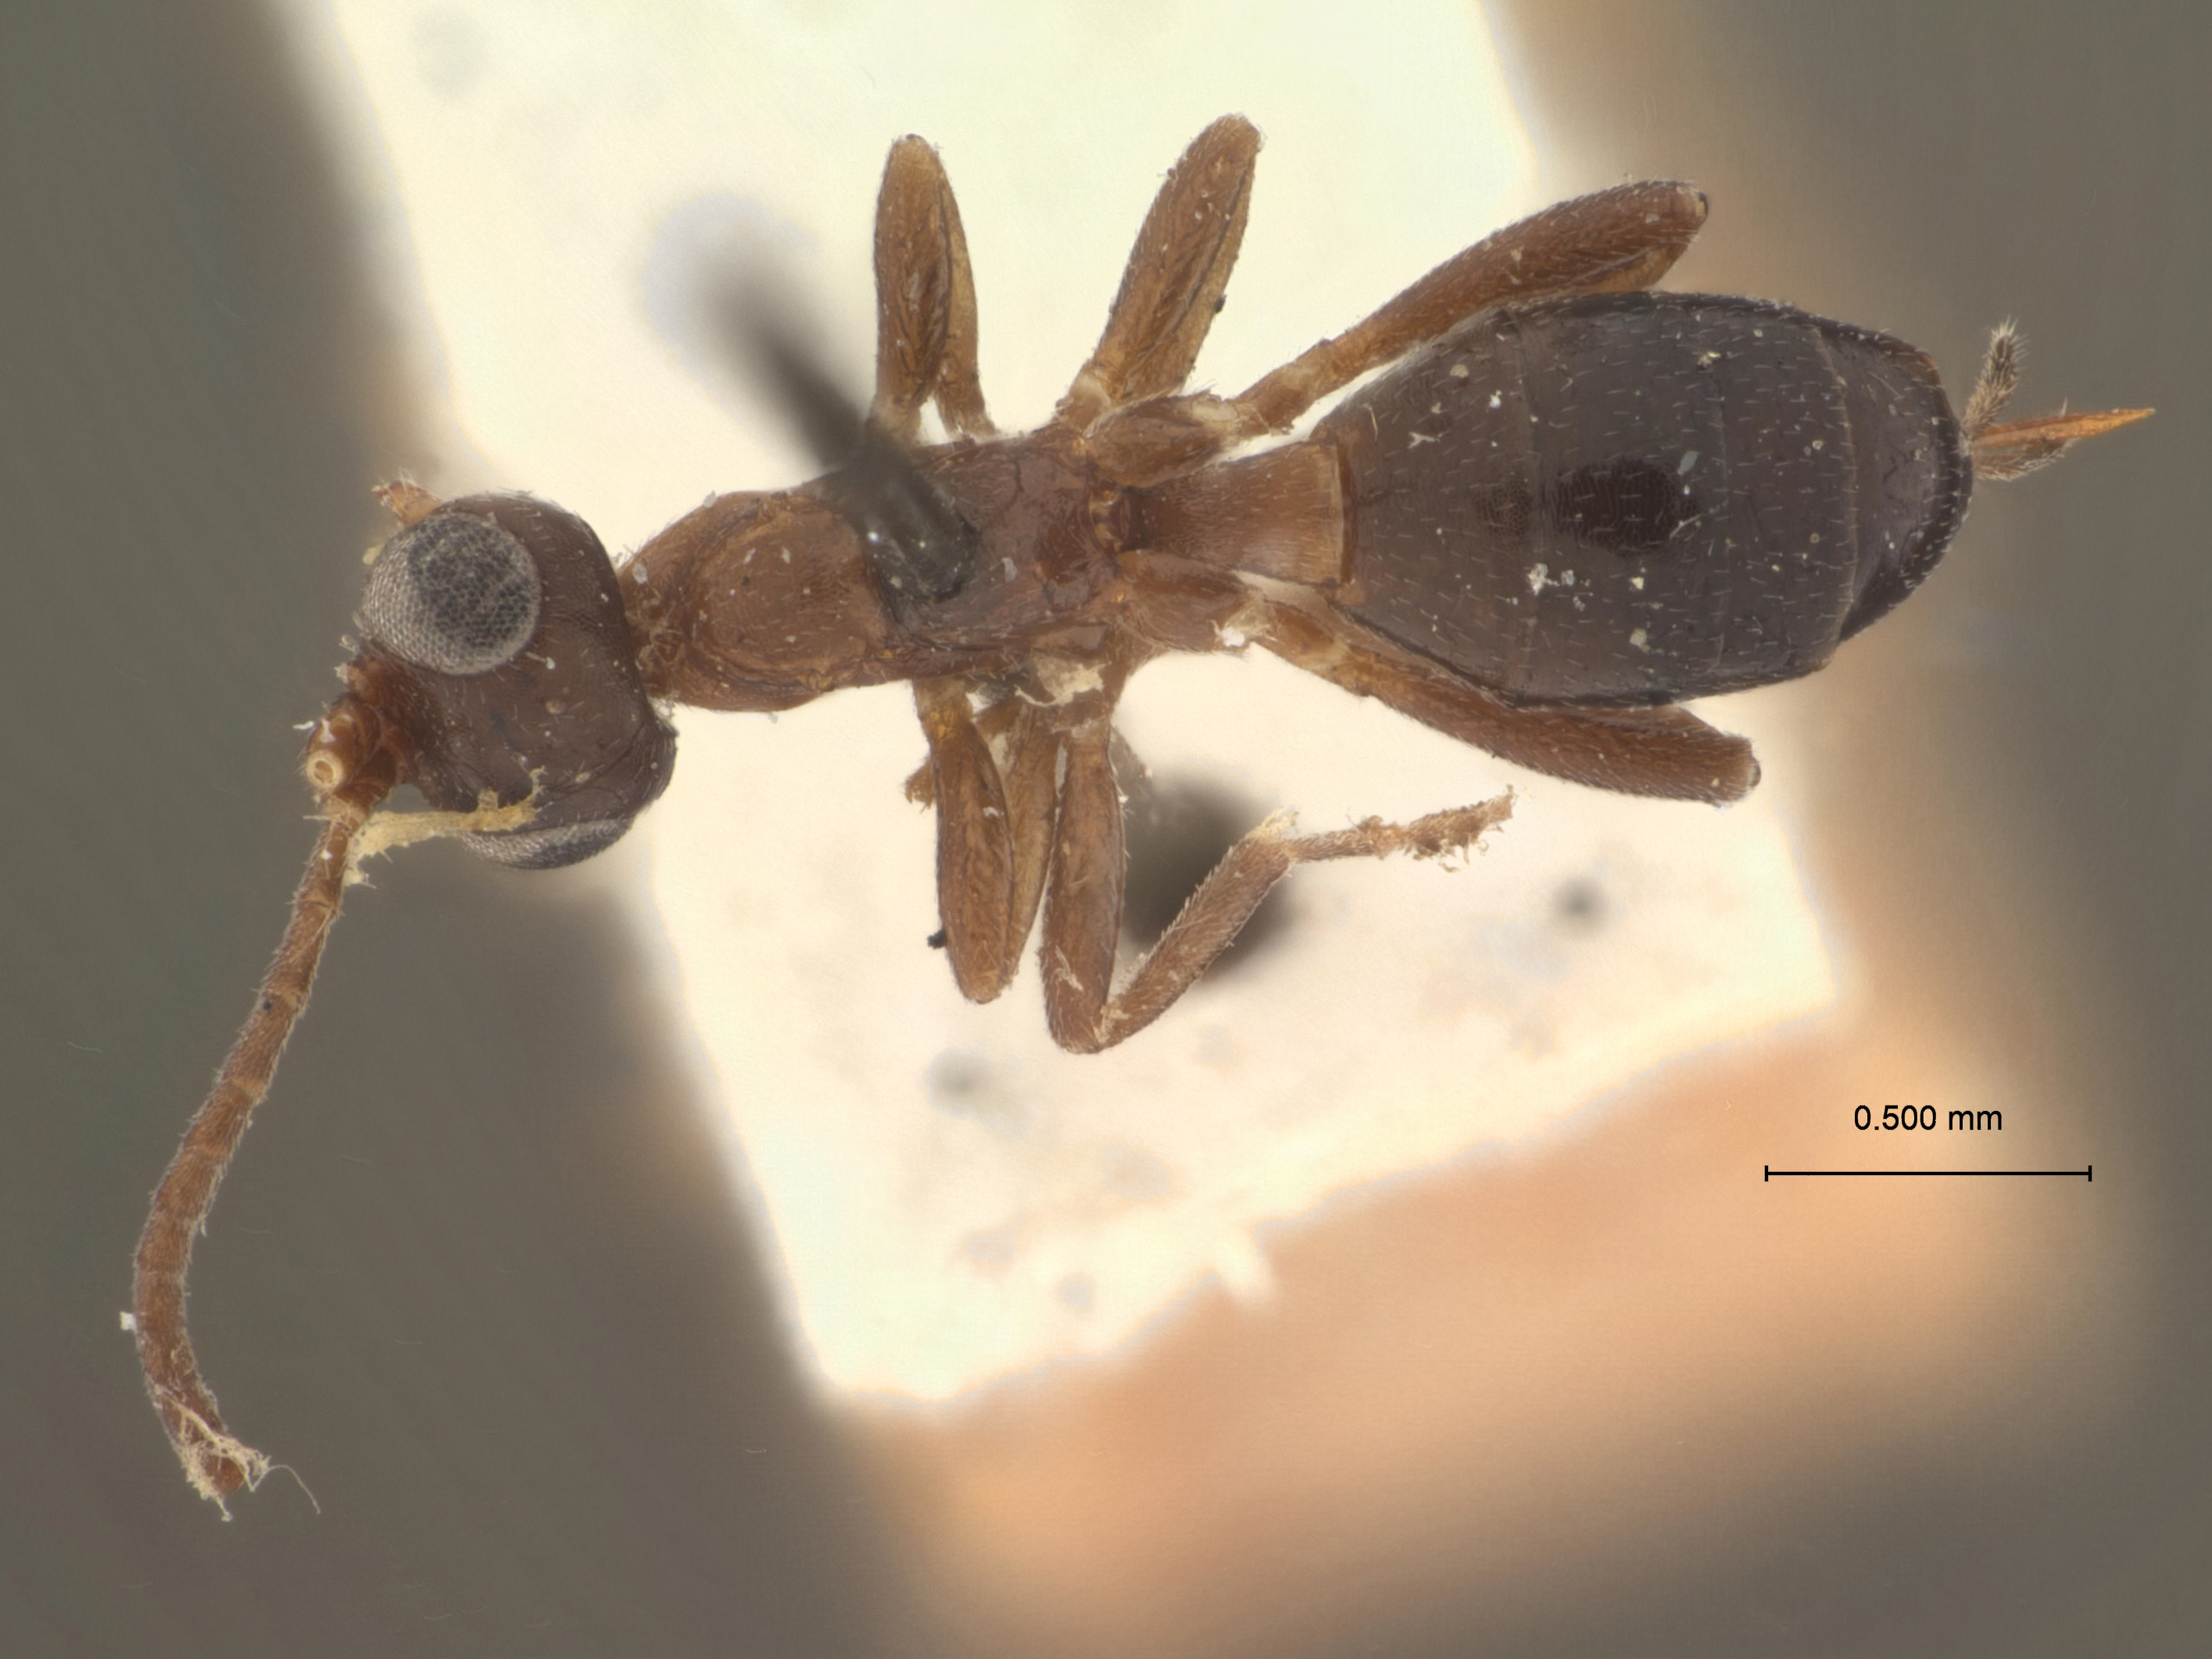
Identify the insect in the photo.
Pezomachus californicus
